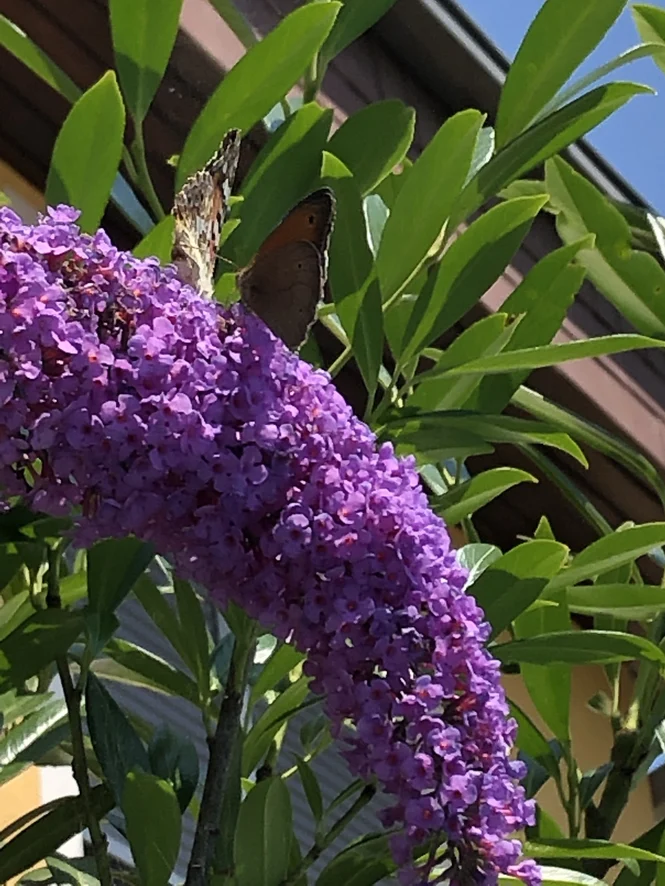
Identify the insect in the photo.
Maniola jurtina
